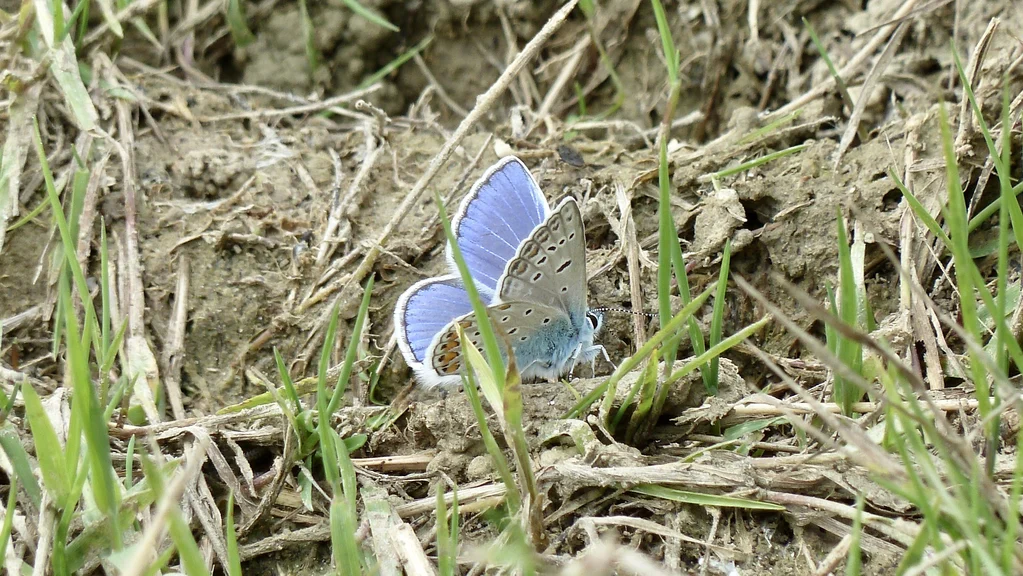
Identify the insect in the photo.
Polyommatus icarus
